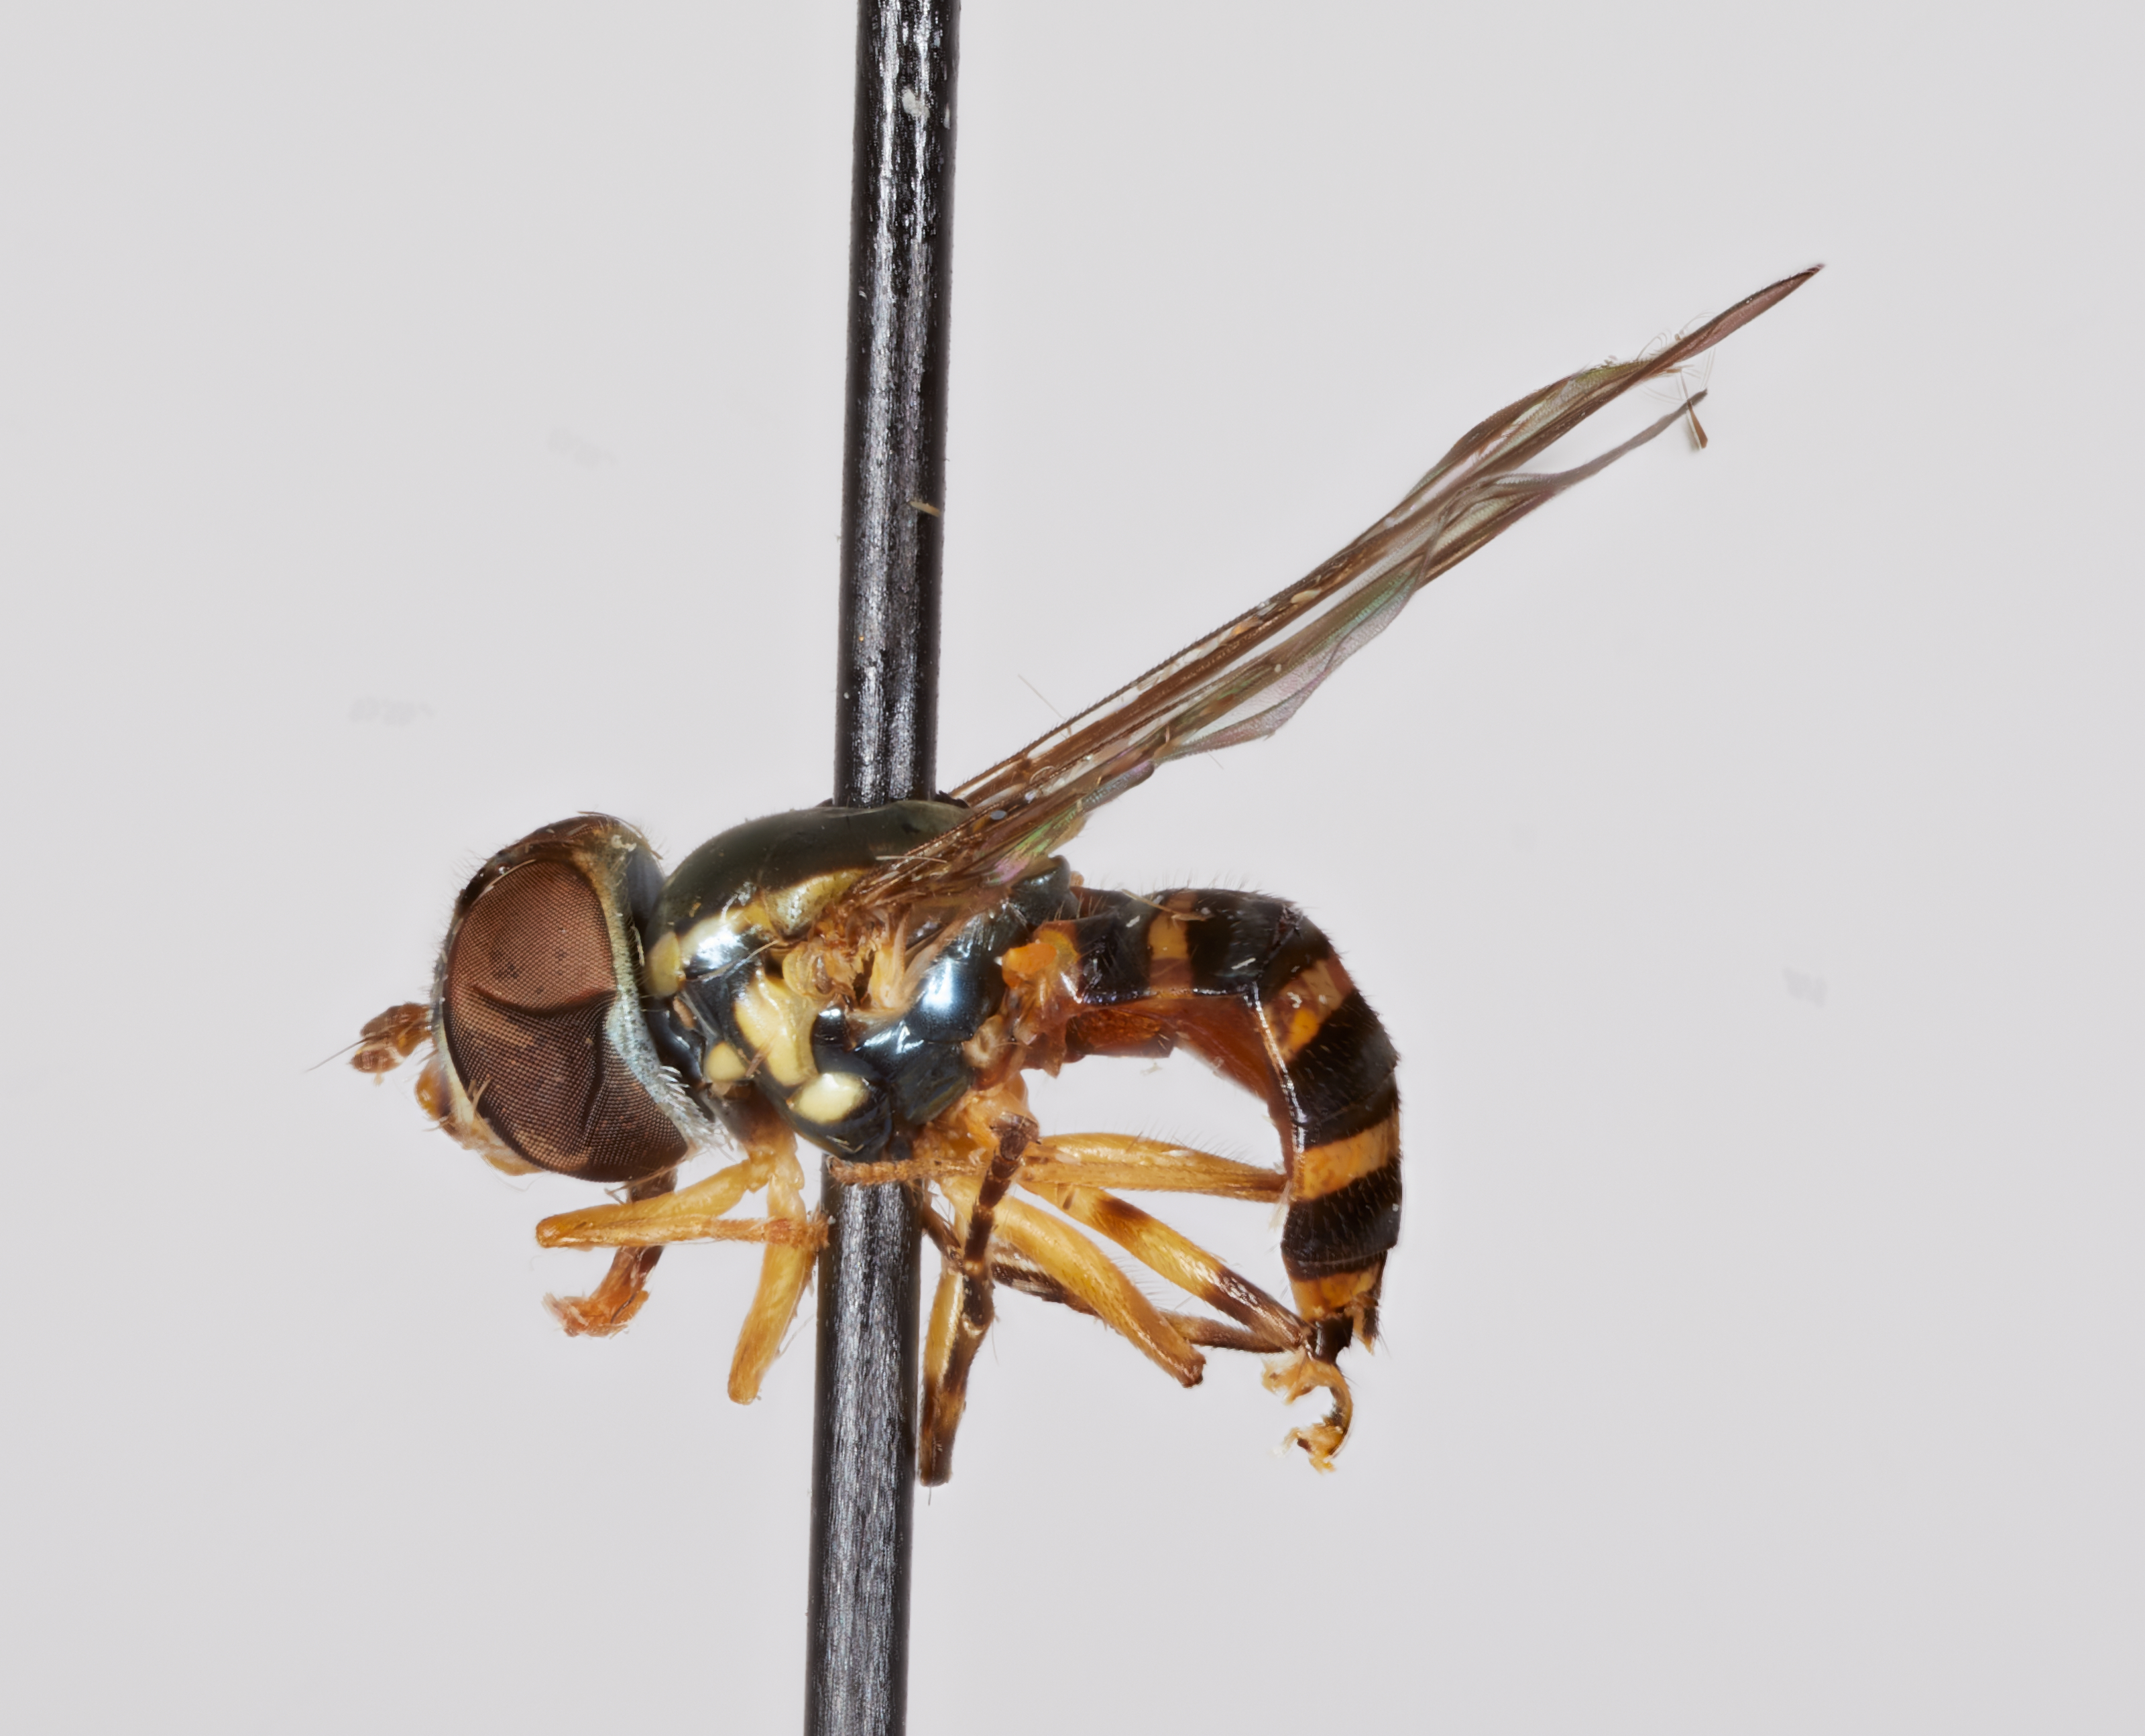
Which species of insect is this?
Toxomerus elinorae
